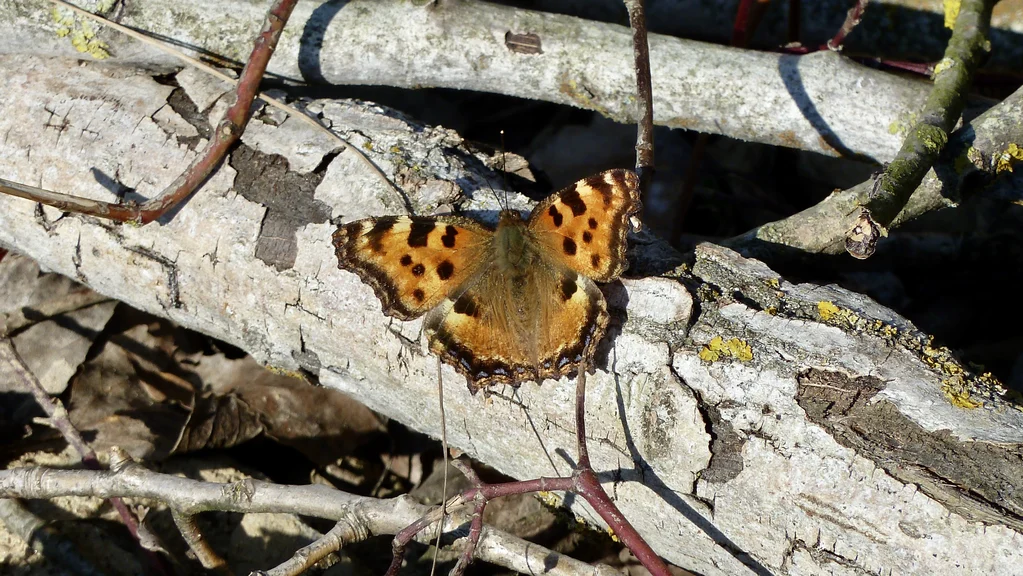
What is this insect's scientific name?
Nymphalis polychloros
